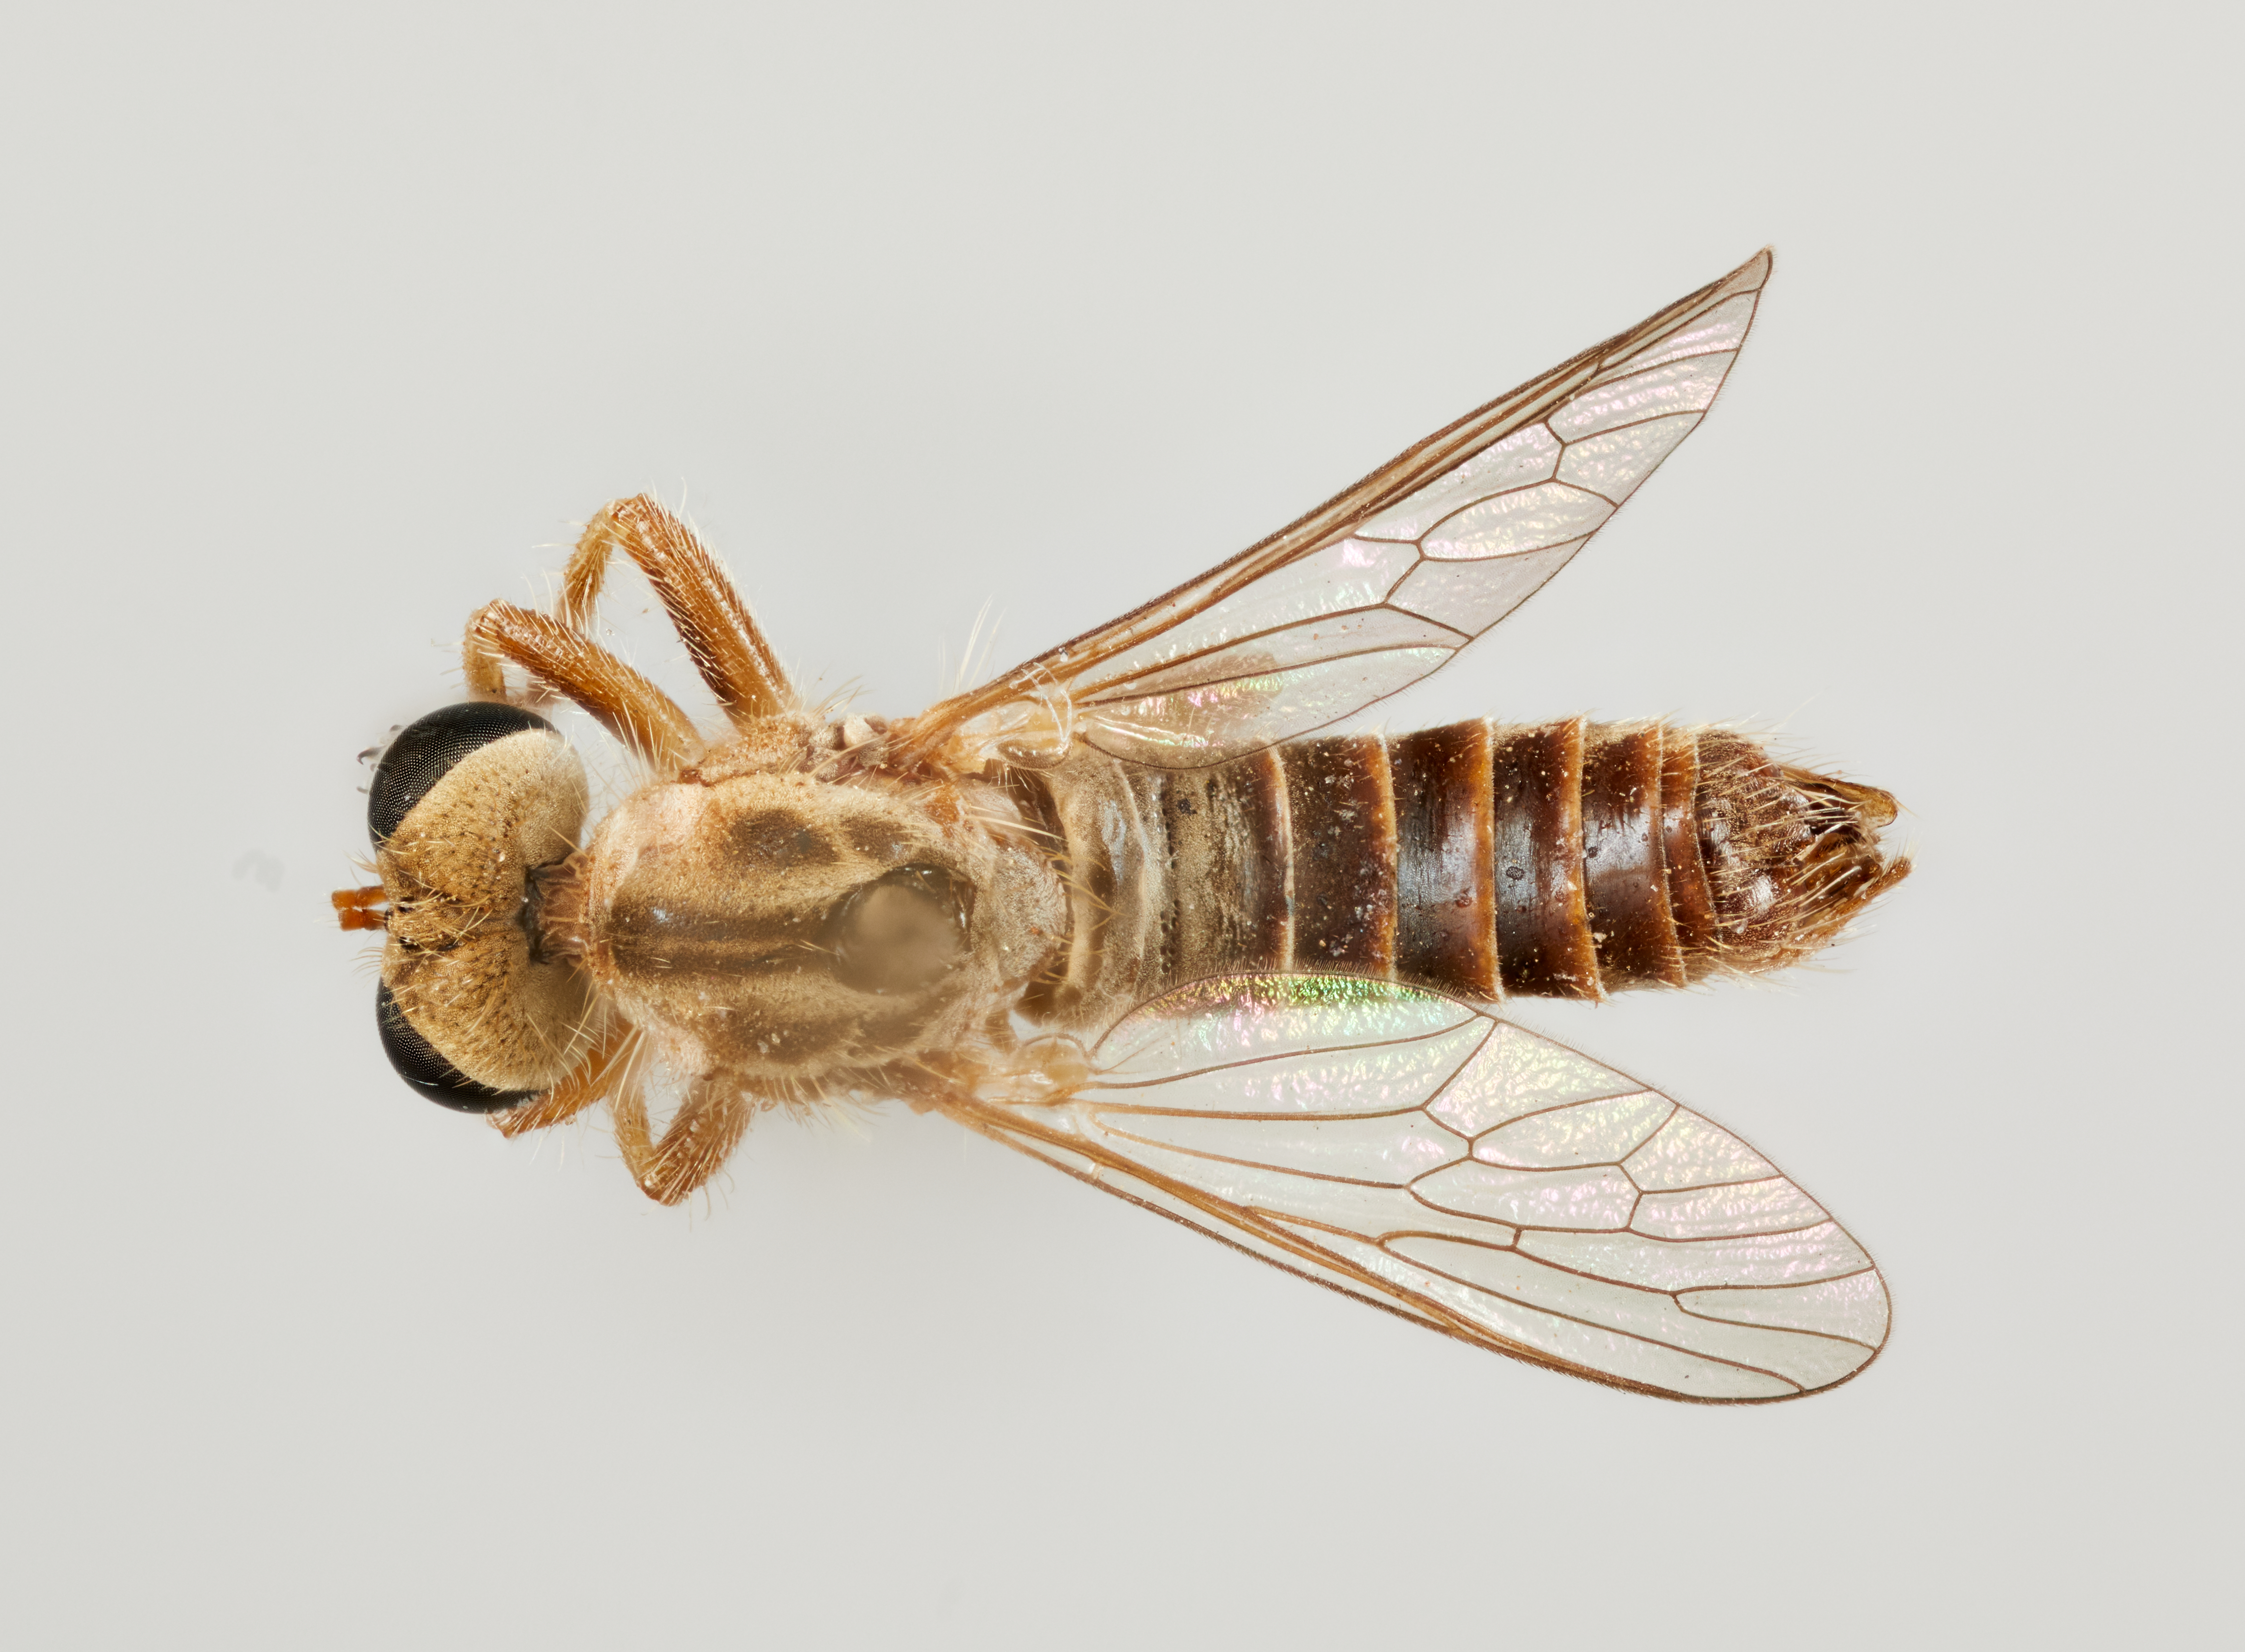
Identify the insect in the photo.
Microphontes ericfisheri
